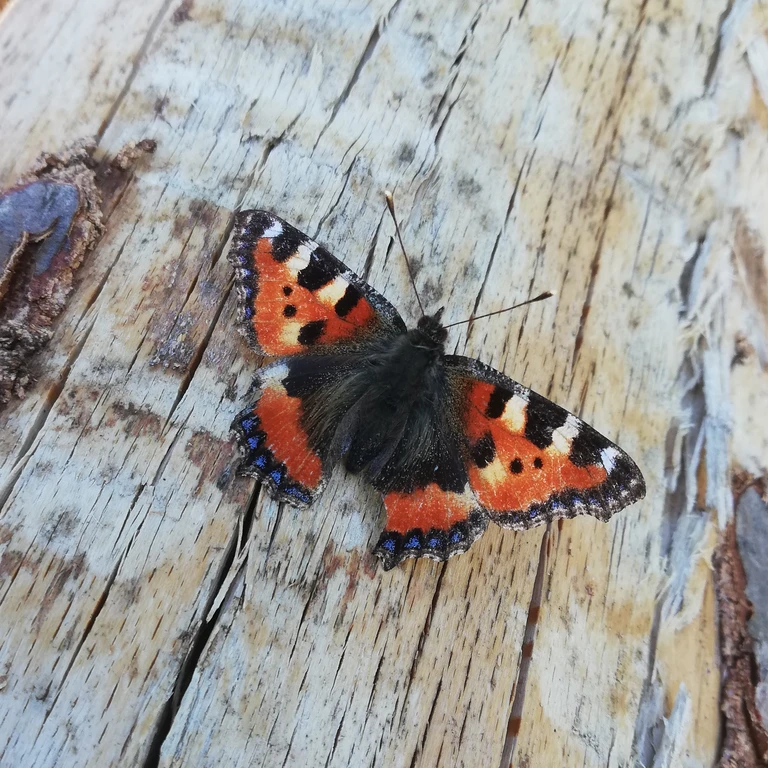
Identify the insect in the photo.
Aglais urticae
